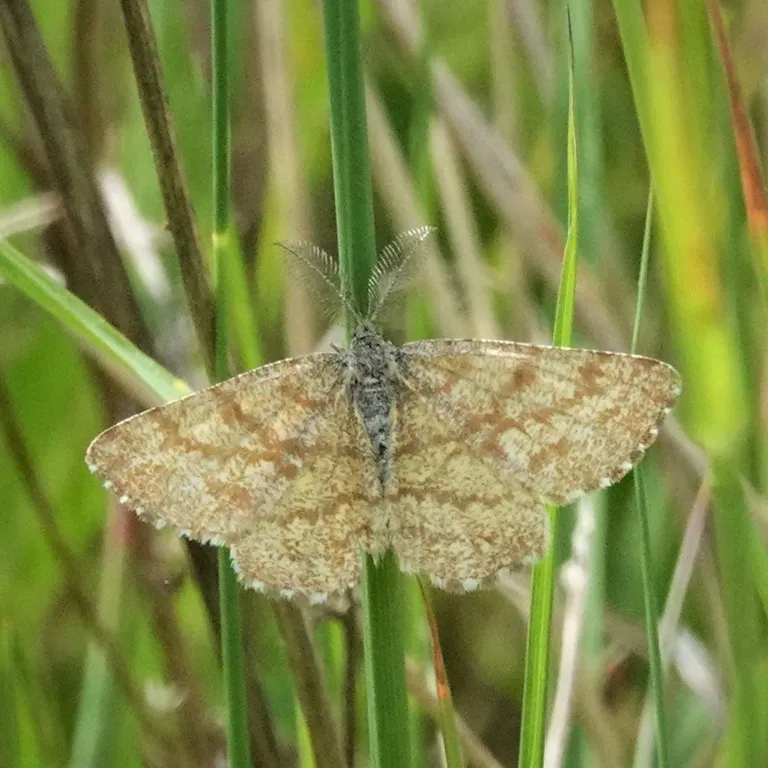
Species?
Ematurga atomaria
